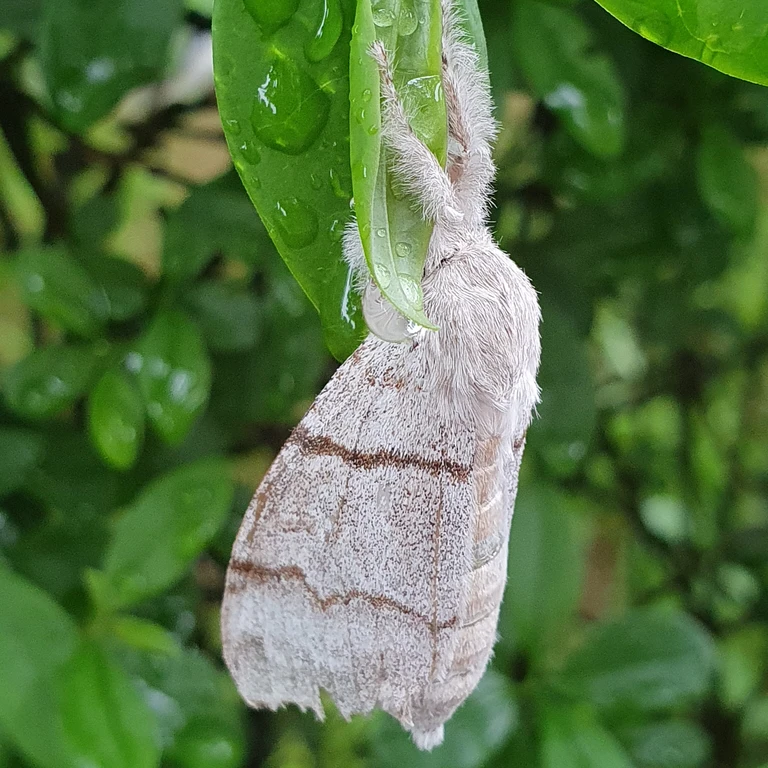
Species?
Calliteara pudibunda
